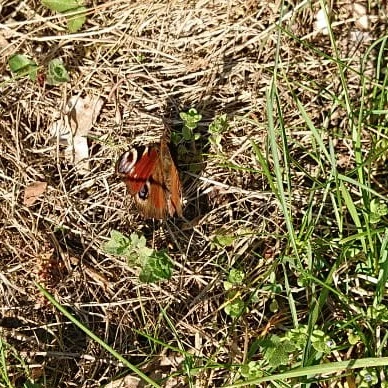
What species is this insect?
Aglais io
